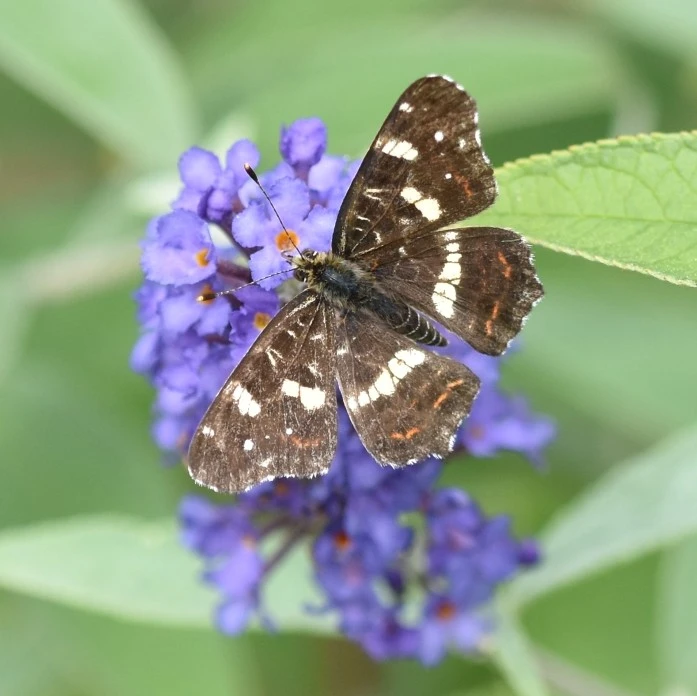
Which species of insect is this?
Araschnia levana
